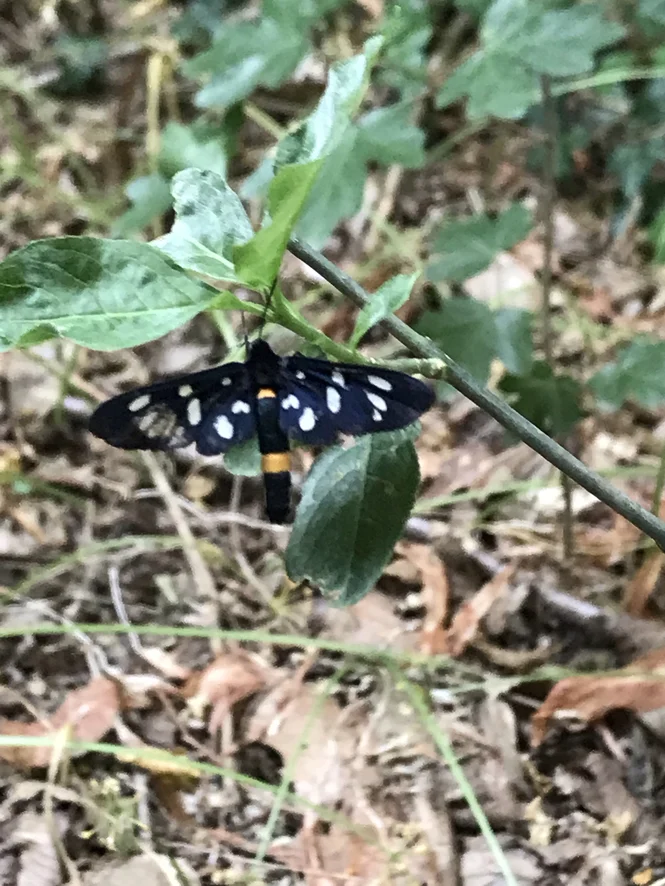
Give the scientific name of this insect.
Amata phegea
